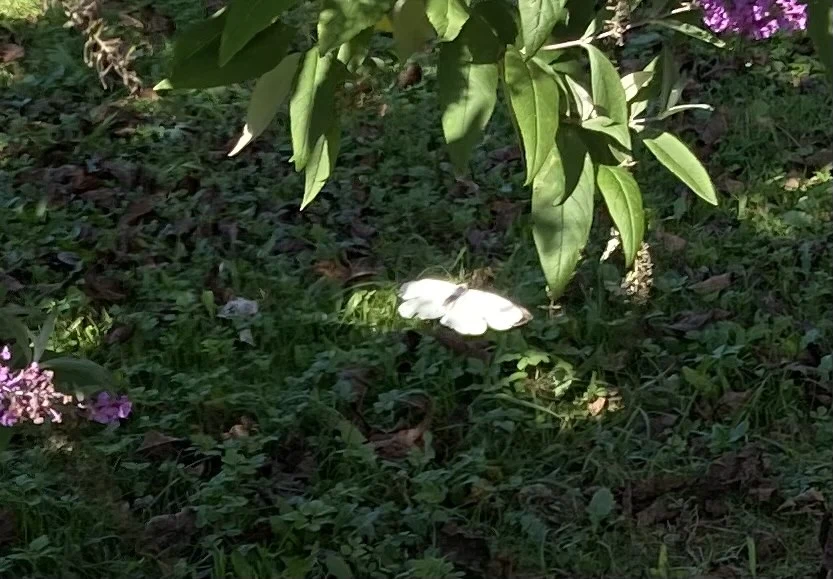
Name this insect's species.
Pieris brassicae
